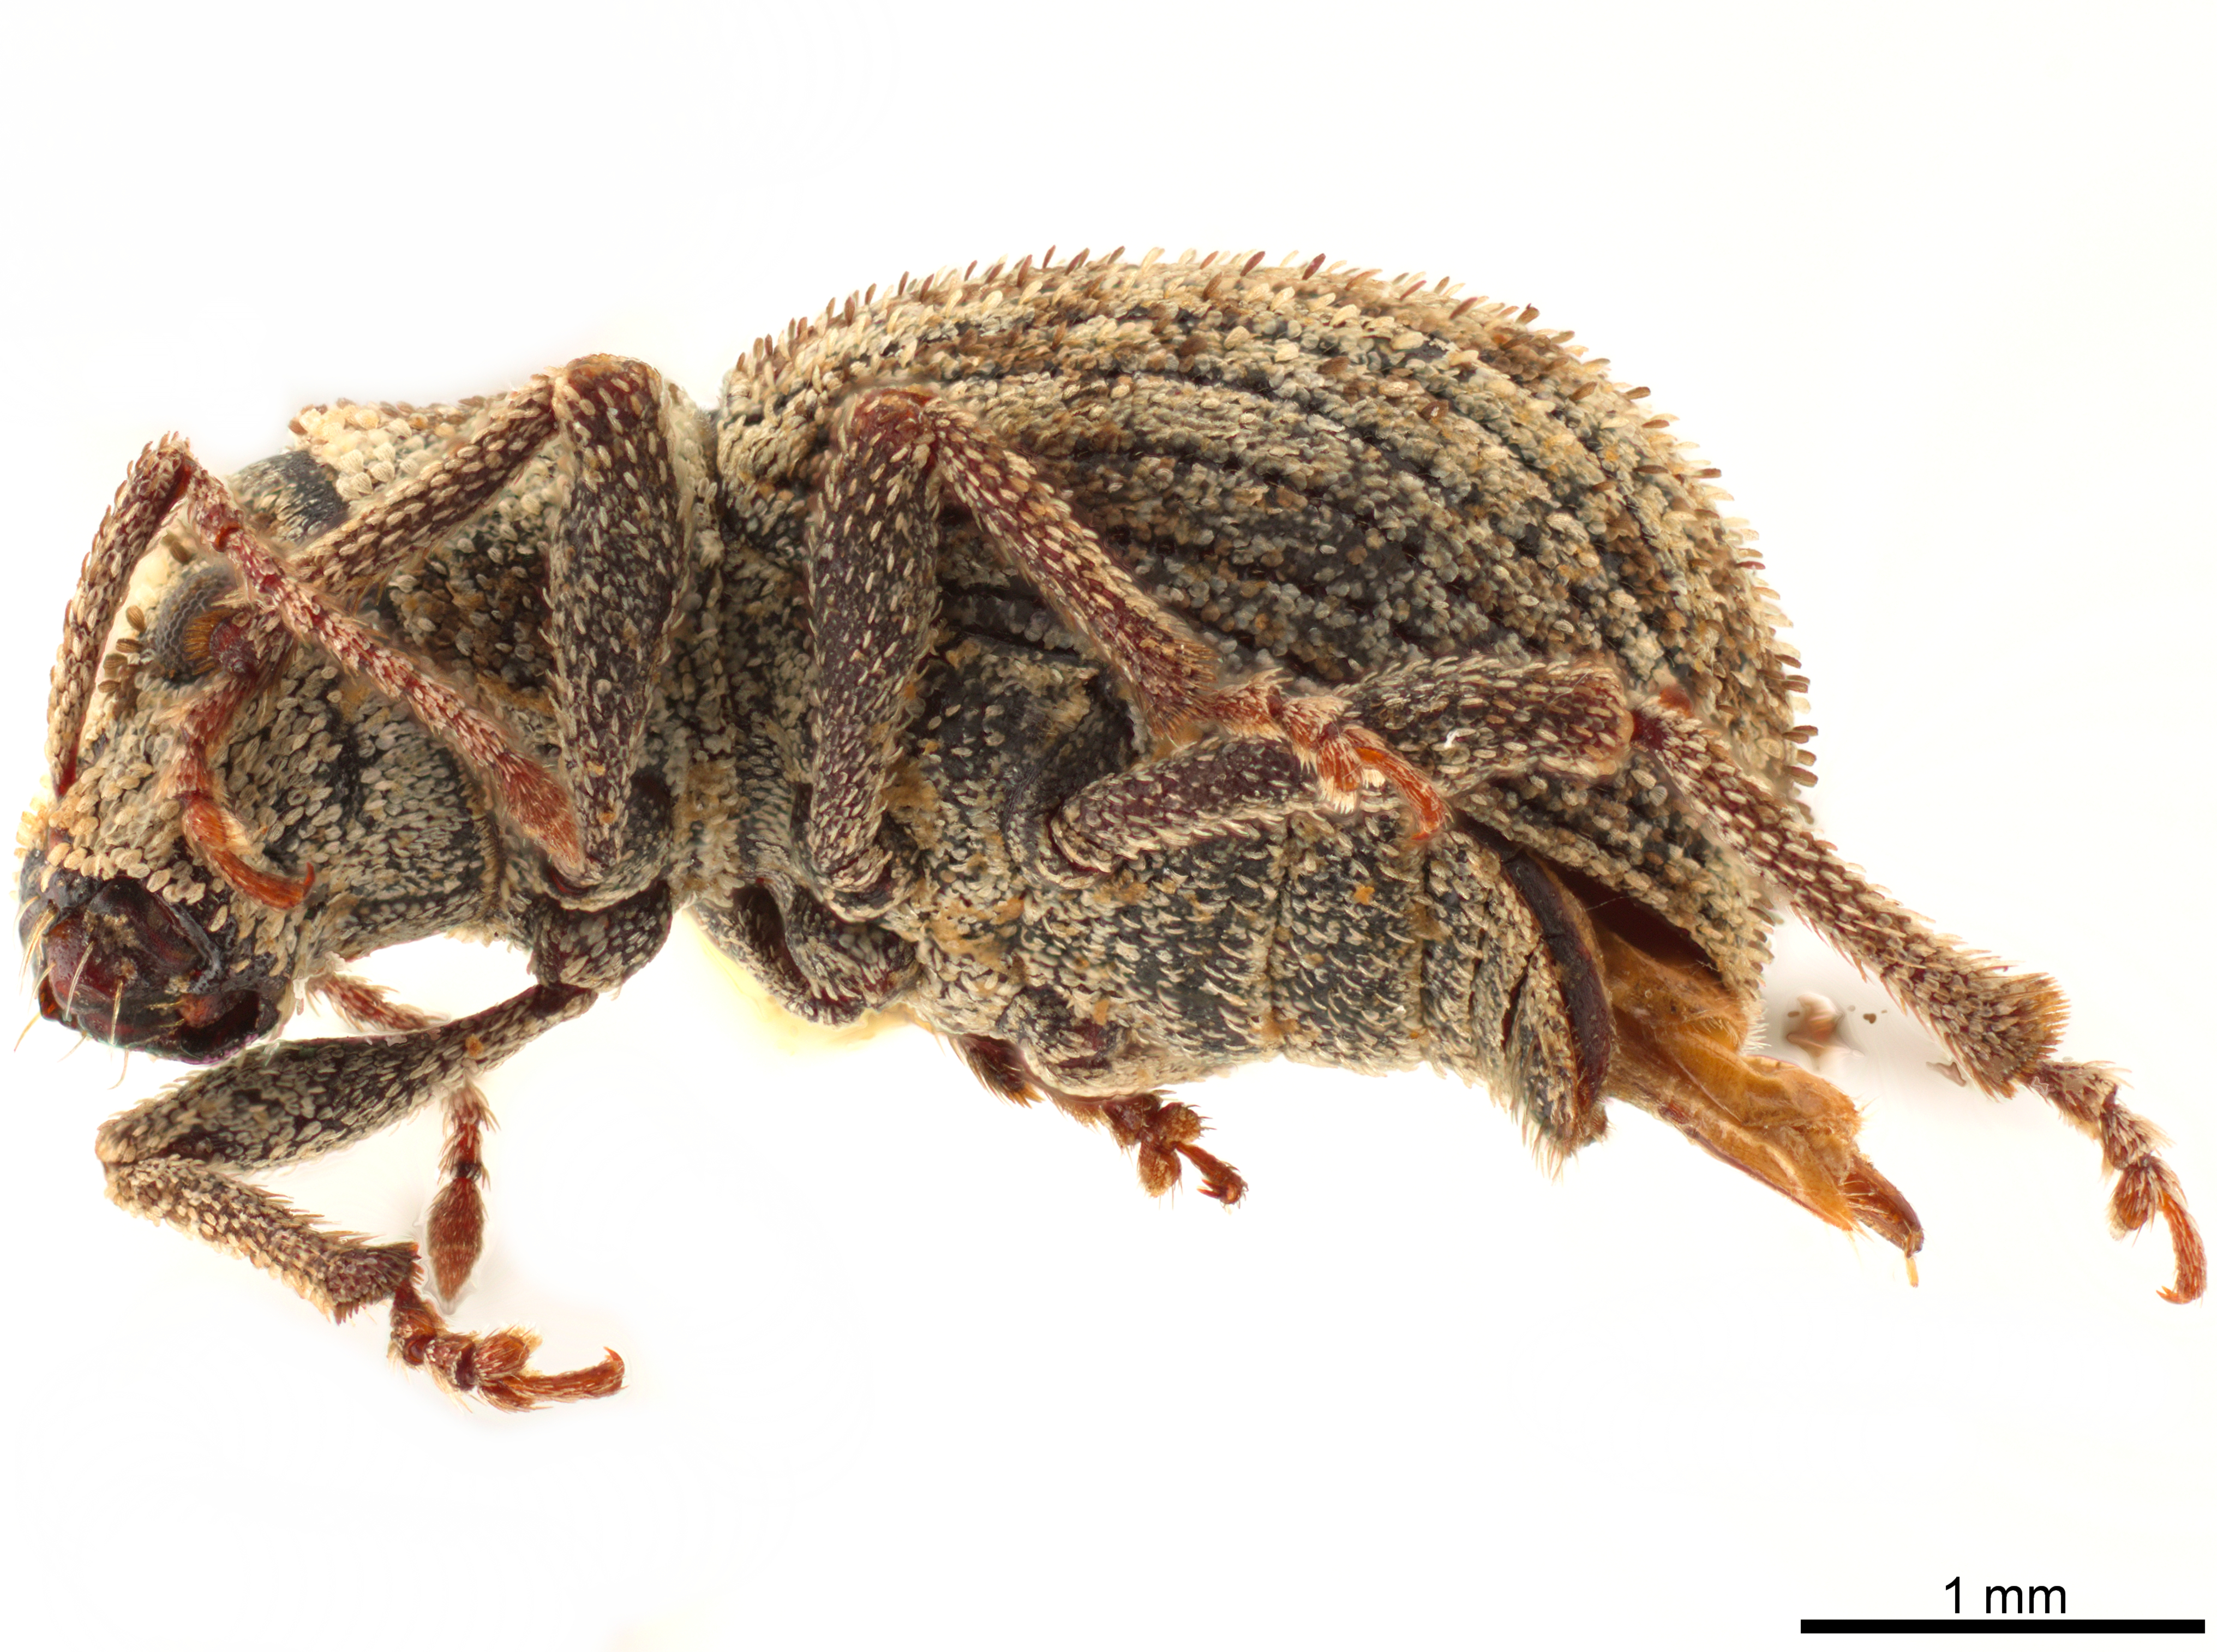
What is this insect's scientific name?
Aragnomus griseus
